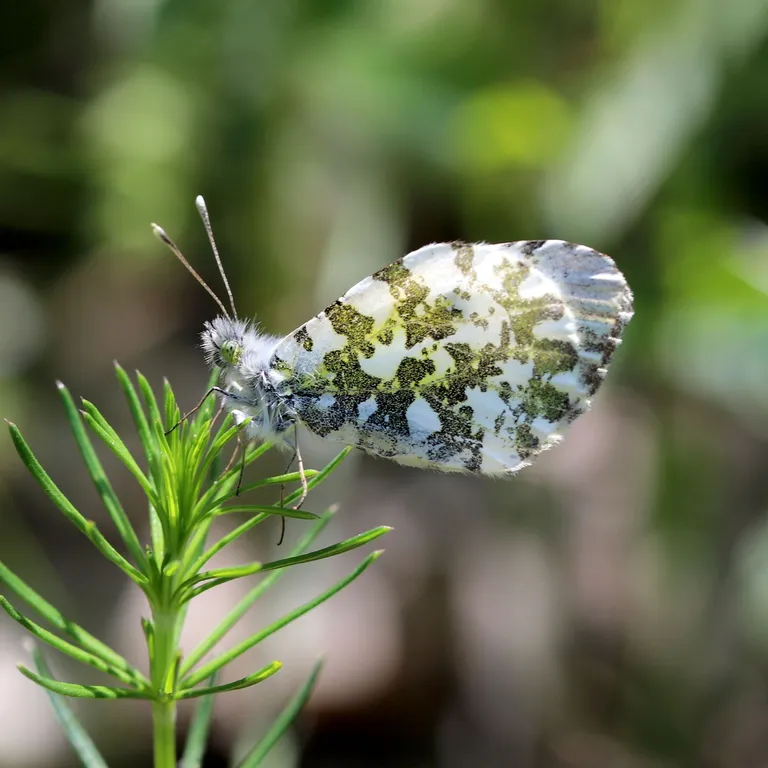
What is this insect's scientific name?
Anthocharis cardamines
